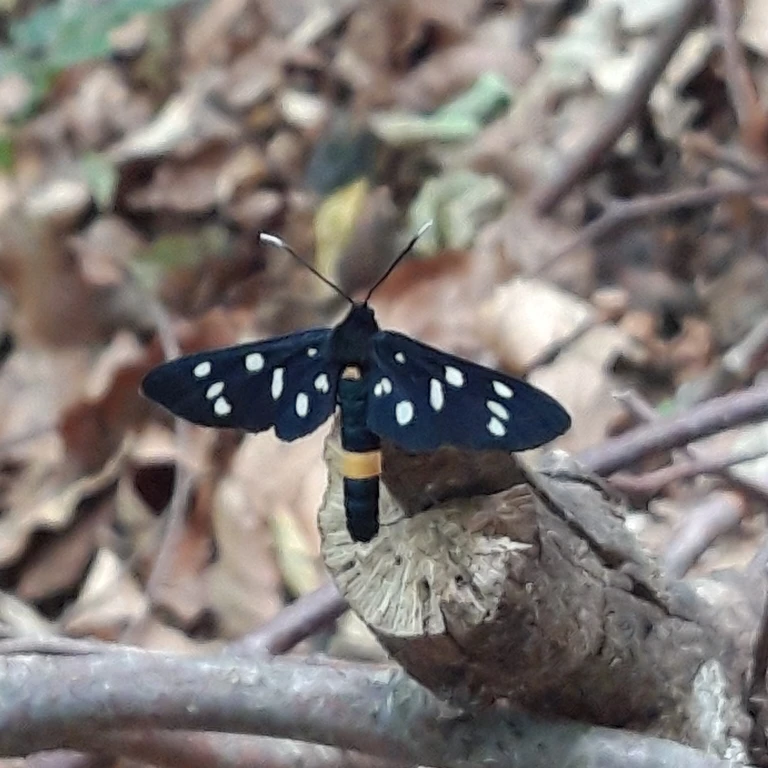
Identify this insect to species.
Amata phegea
